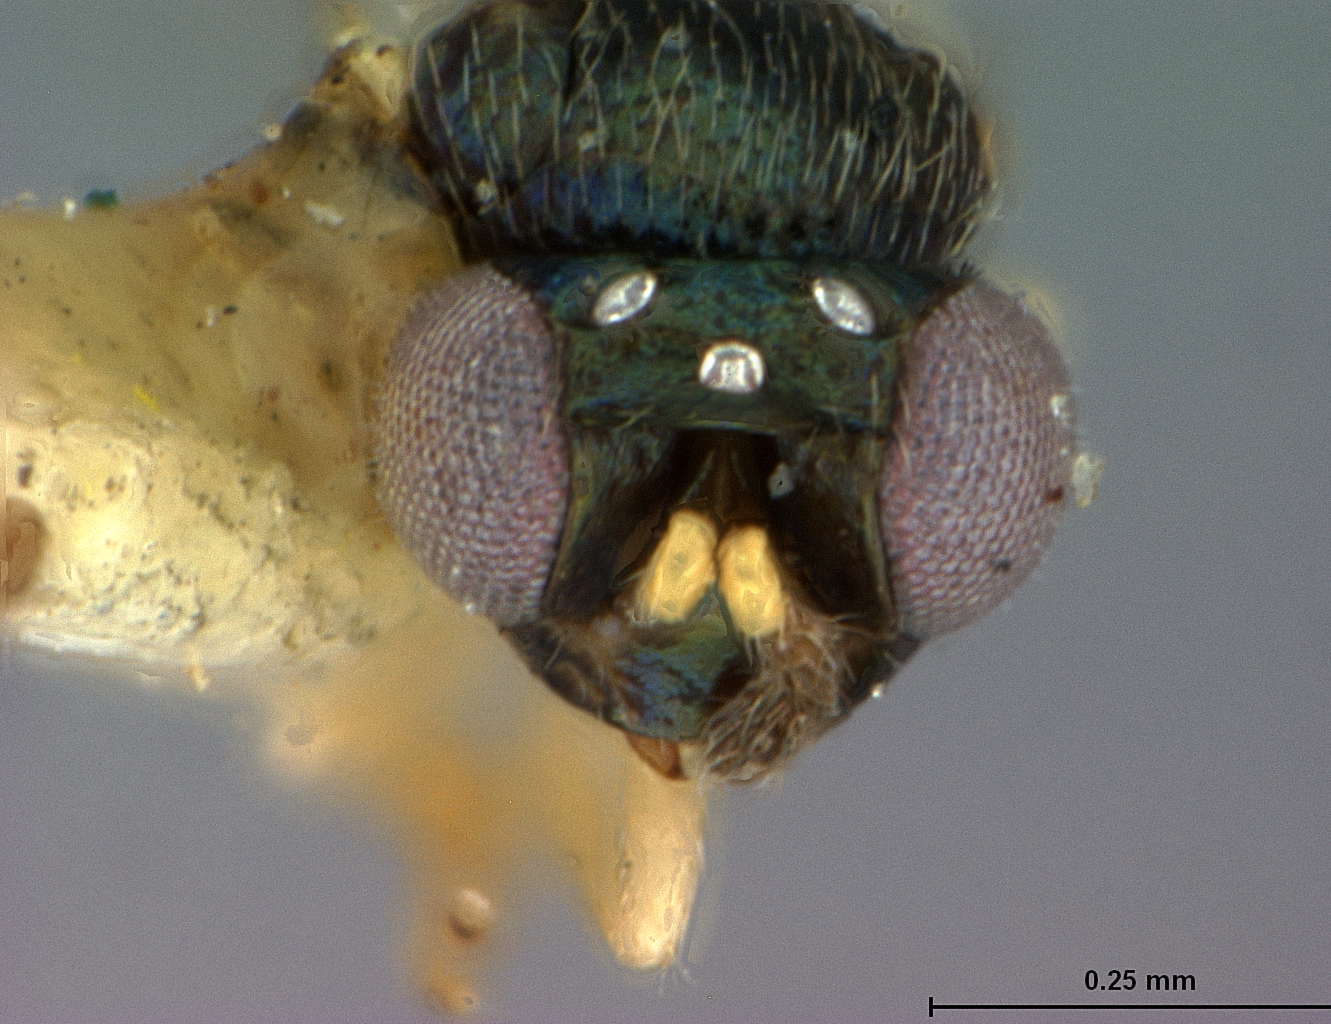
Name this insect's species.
Nesolynx flavipes
